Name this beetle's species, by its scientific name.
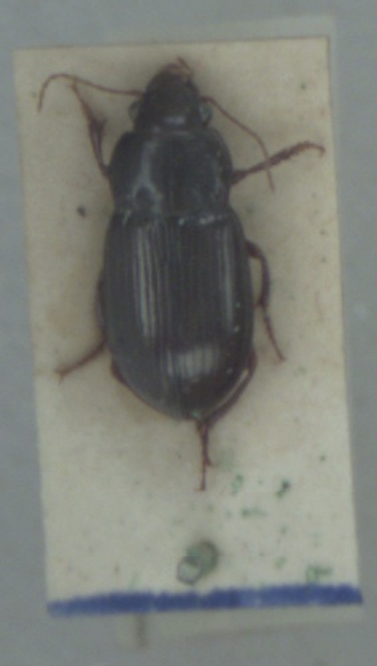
Amara apricaria
